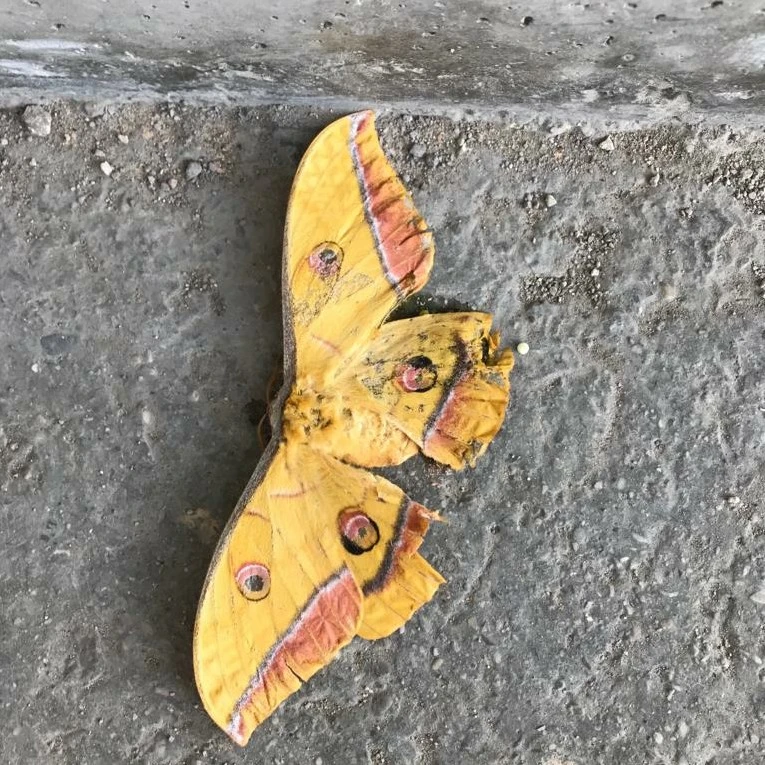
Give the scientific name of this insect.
Antheraea yamamai
